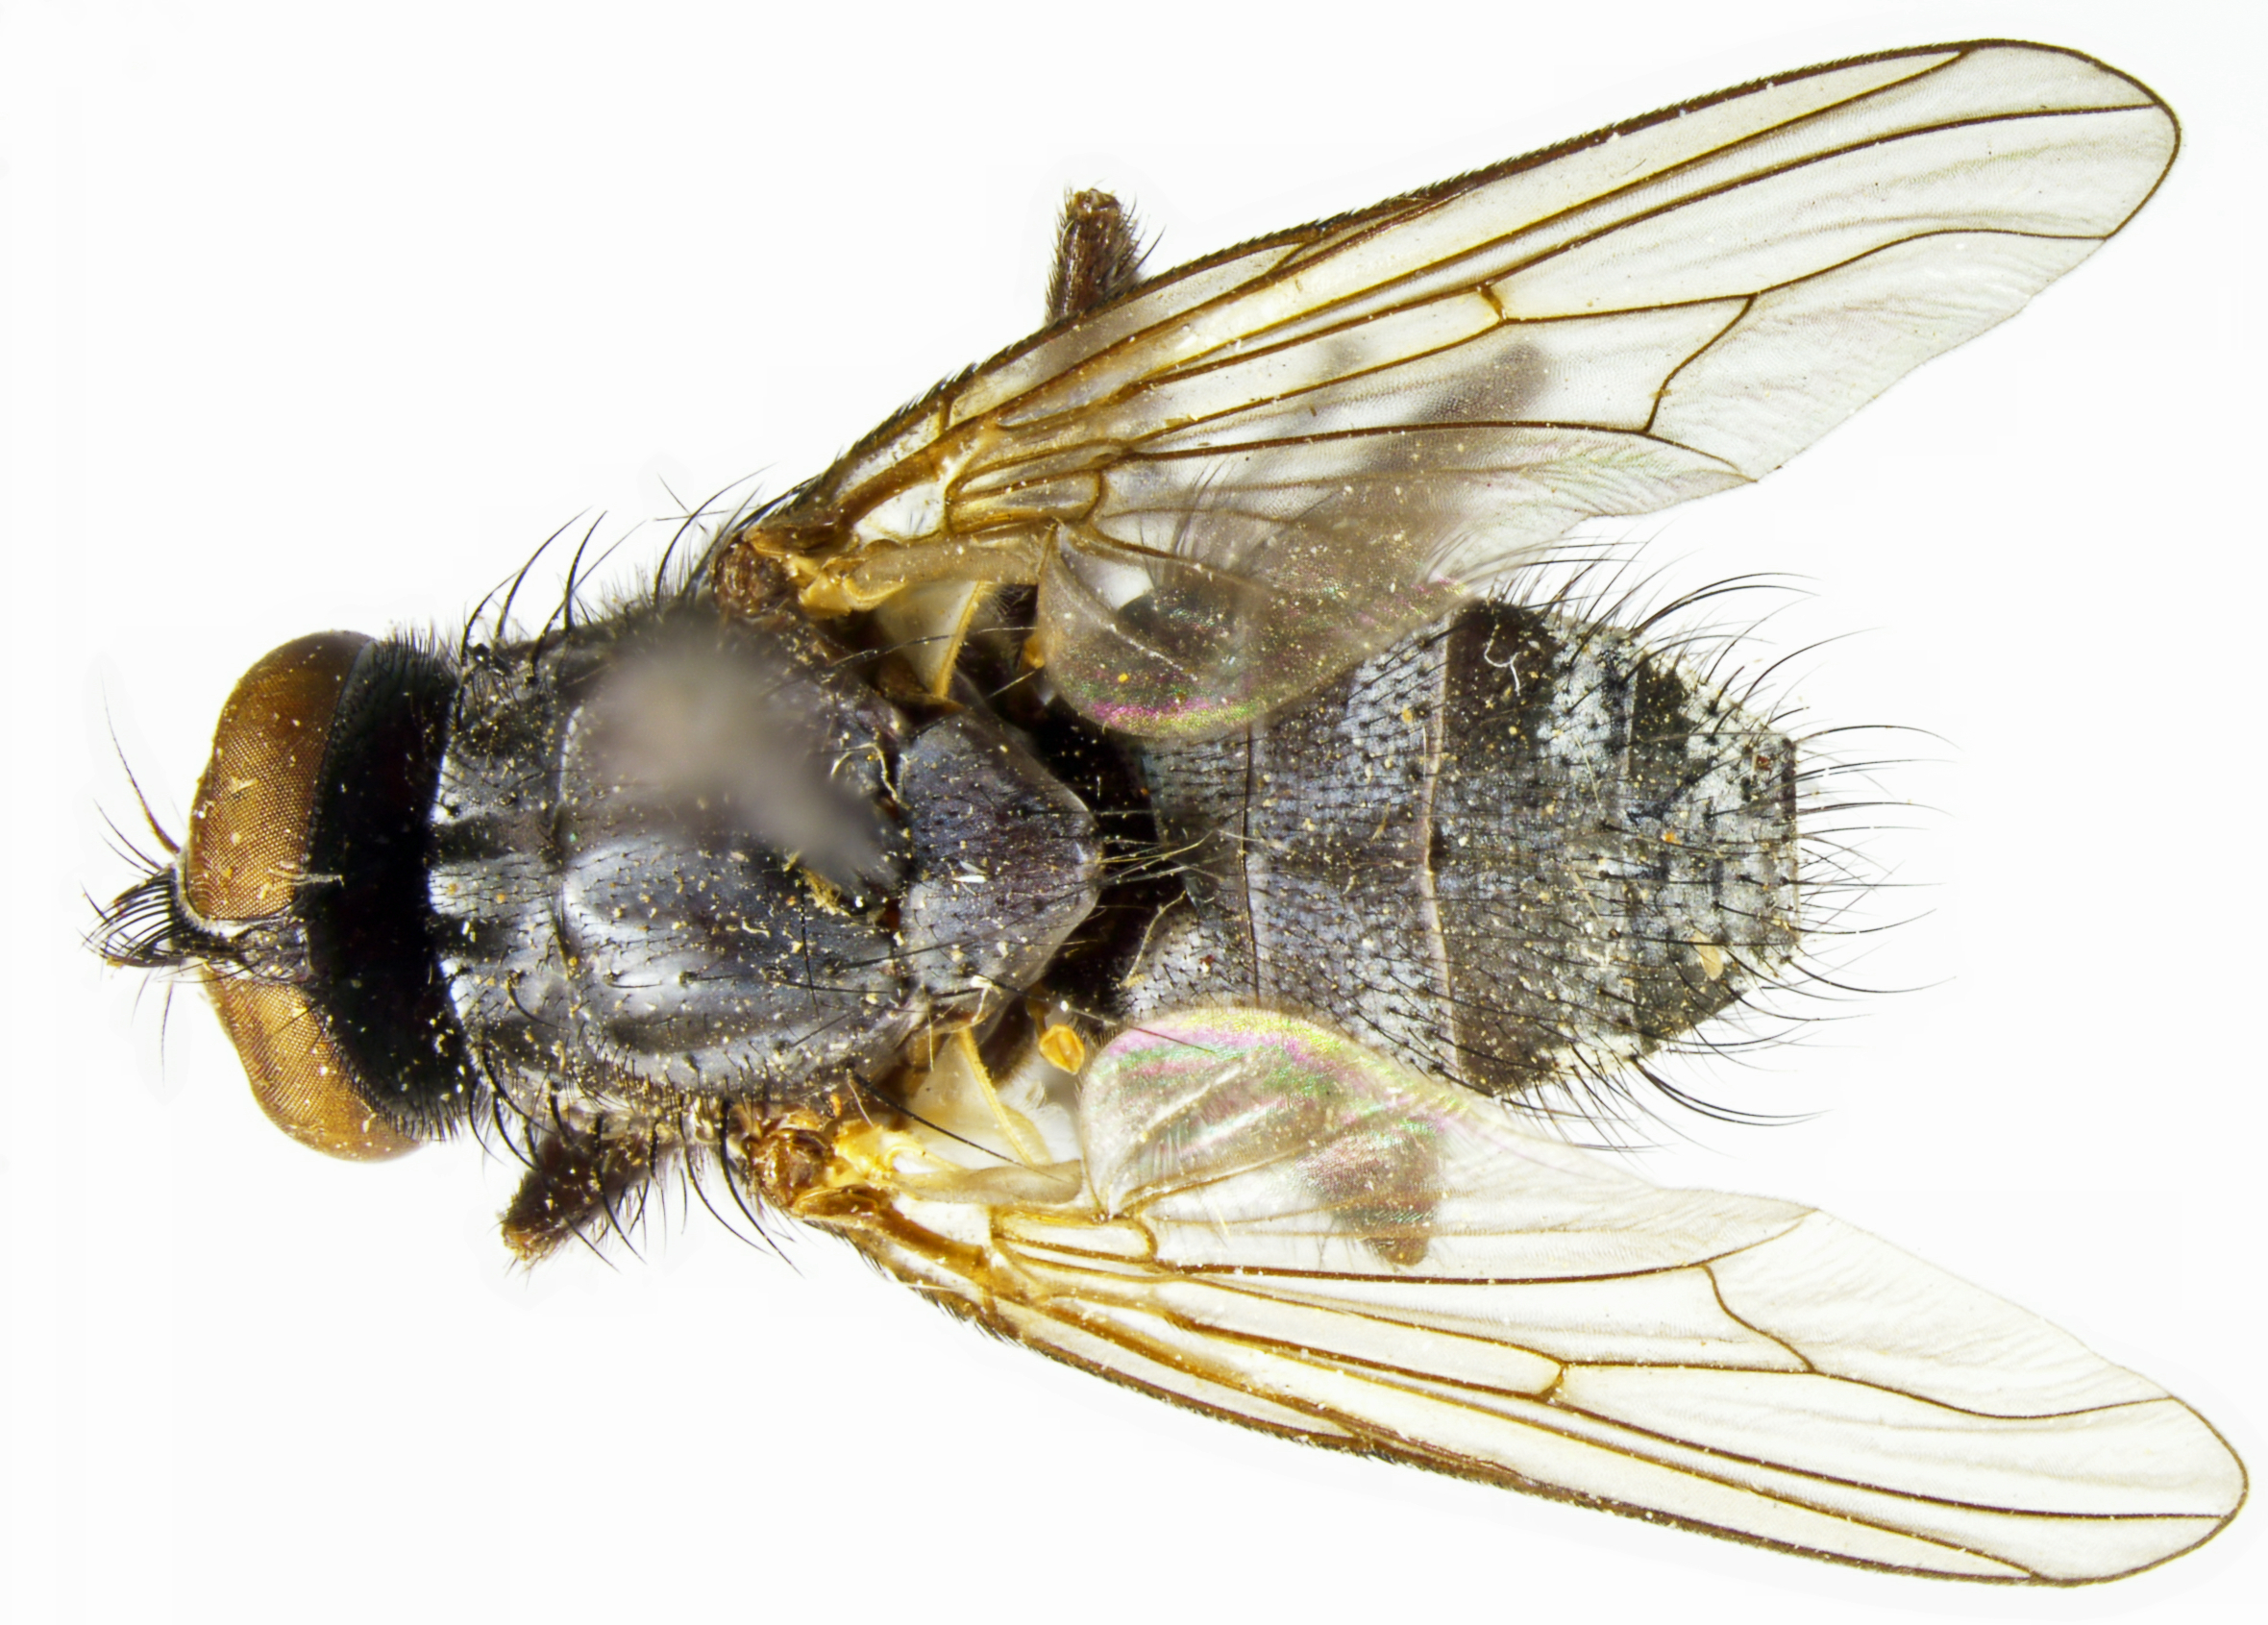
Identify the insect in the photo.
Mydaea canescens
